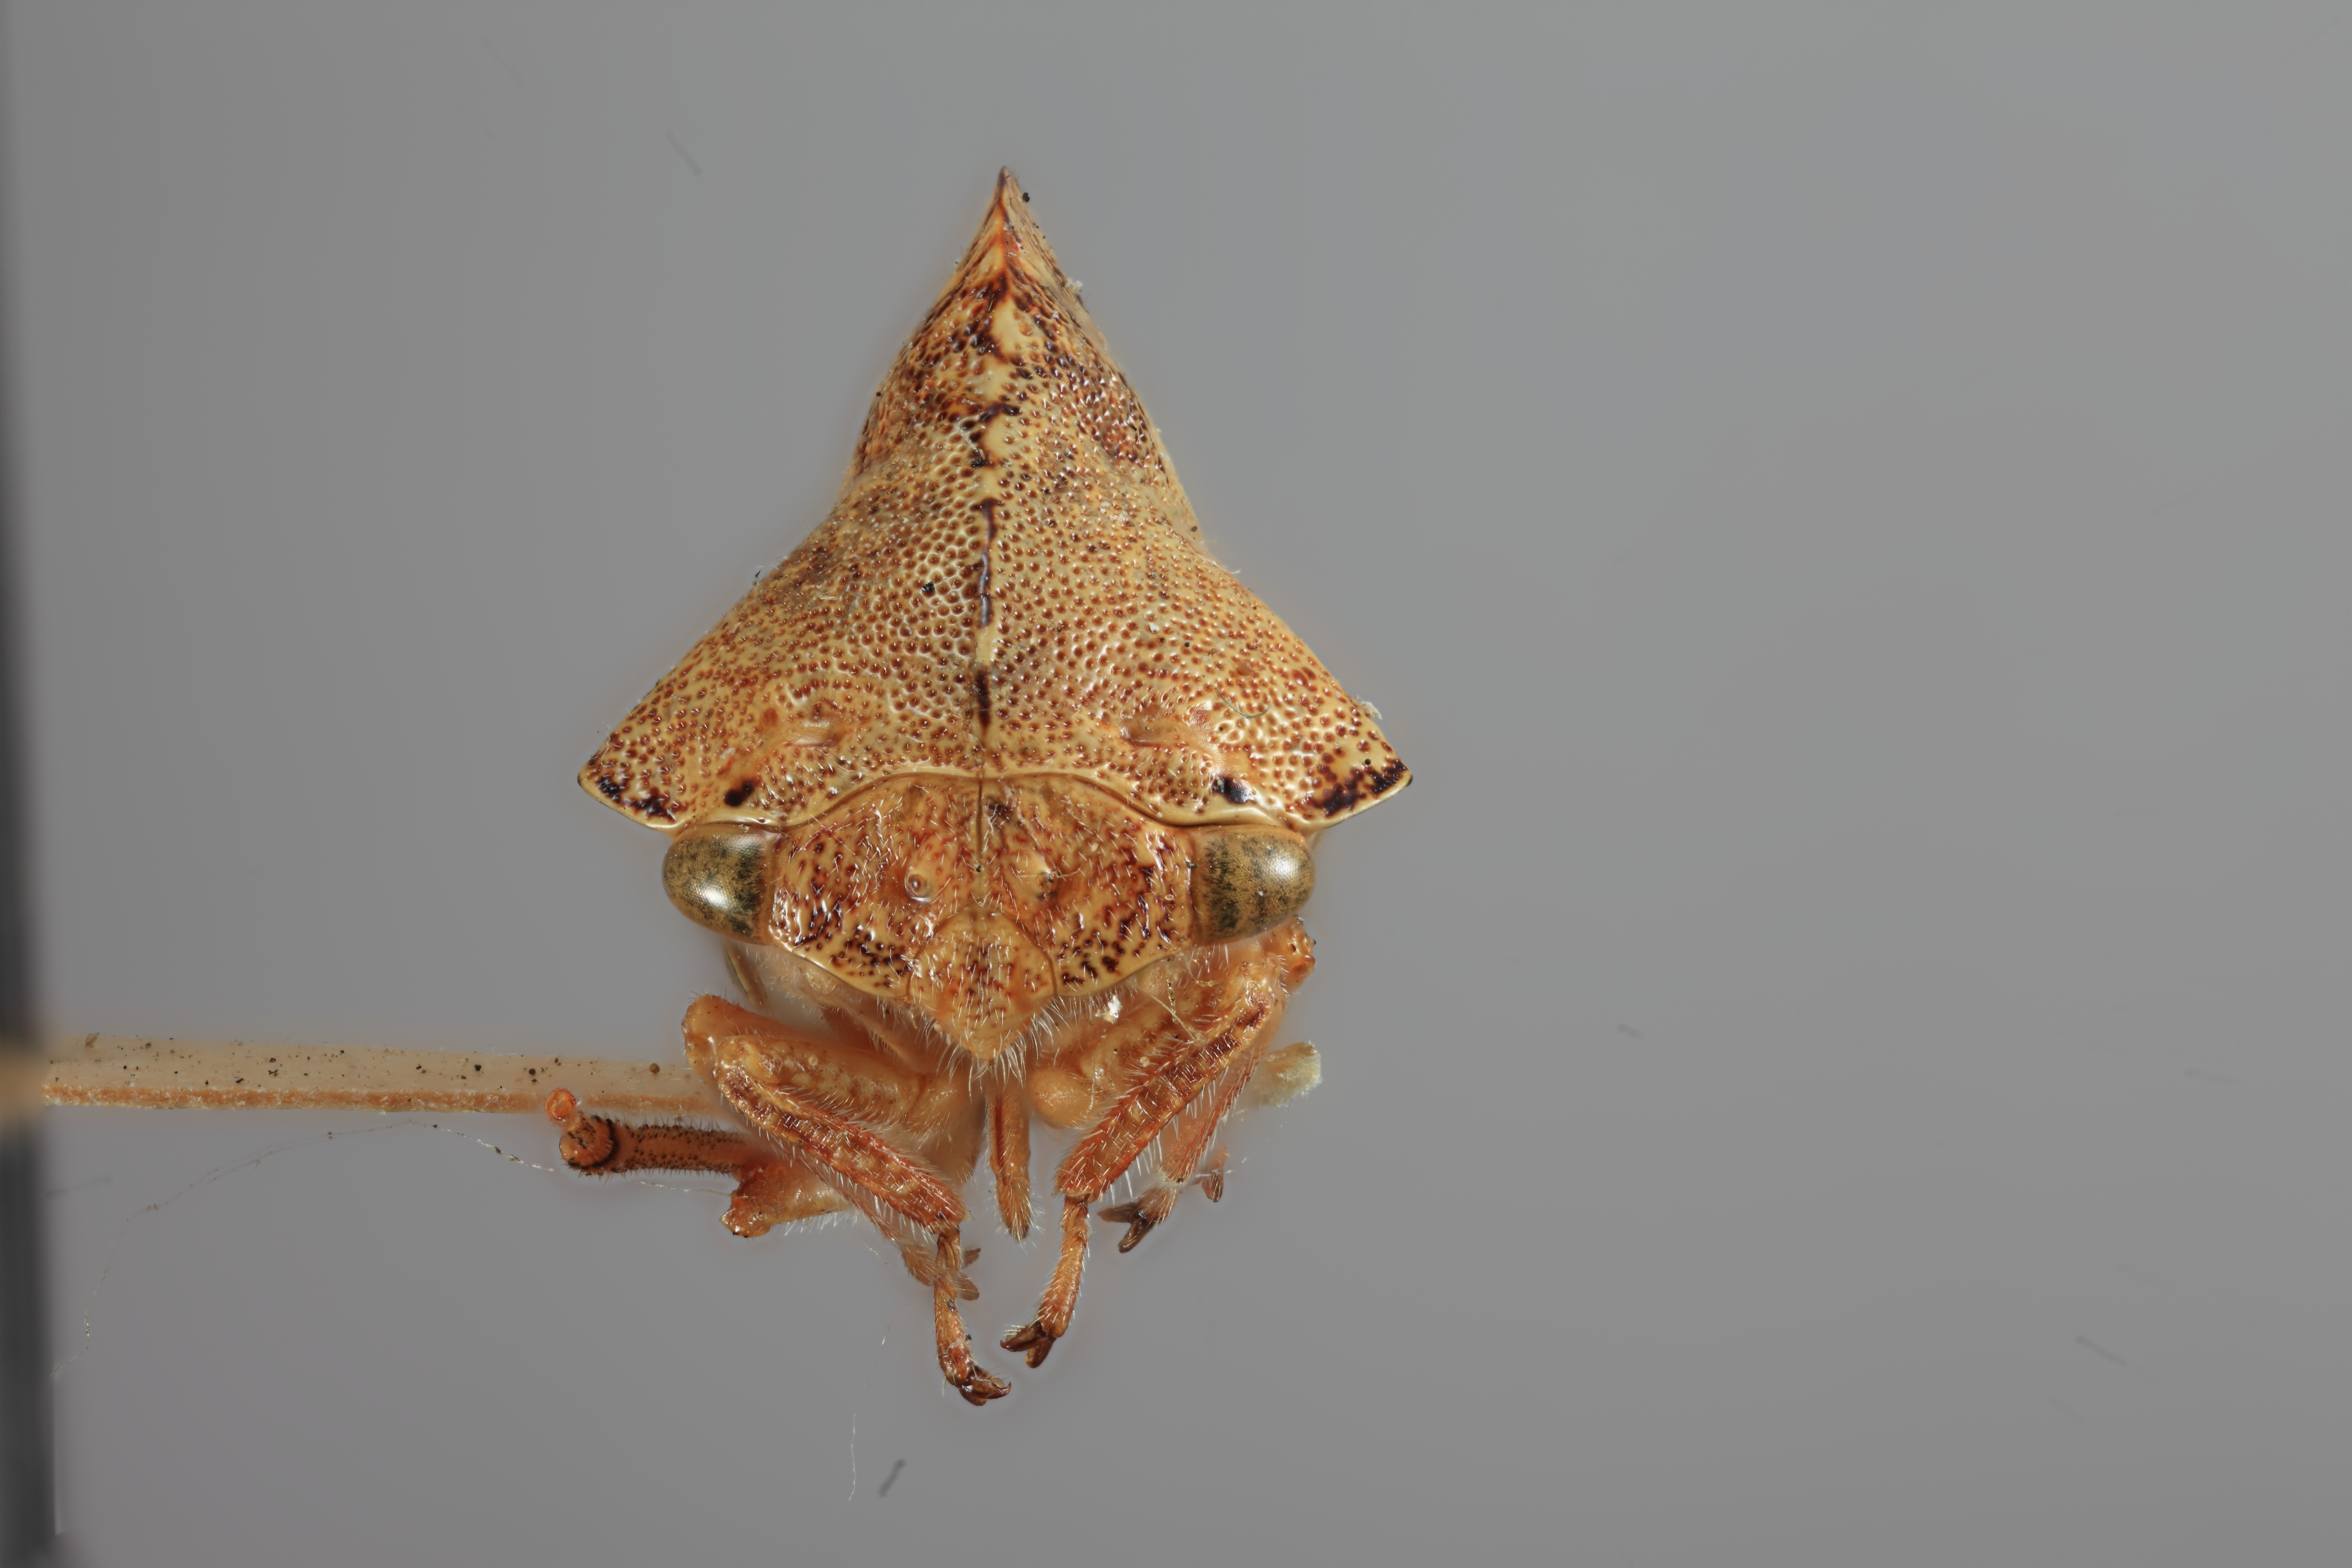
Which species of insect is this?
Telamona vestita
